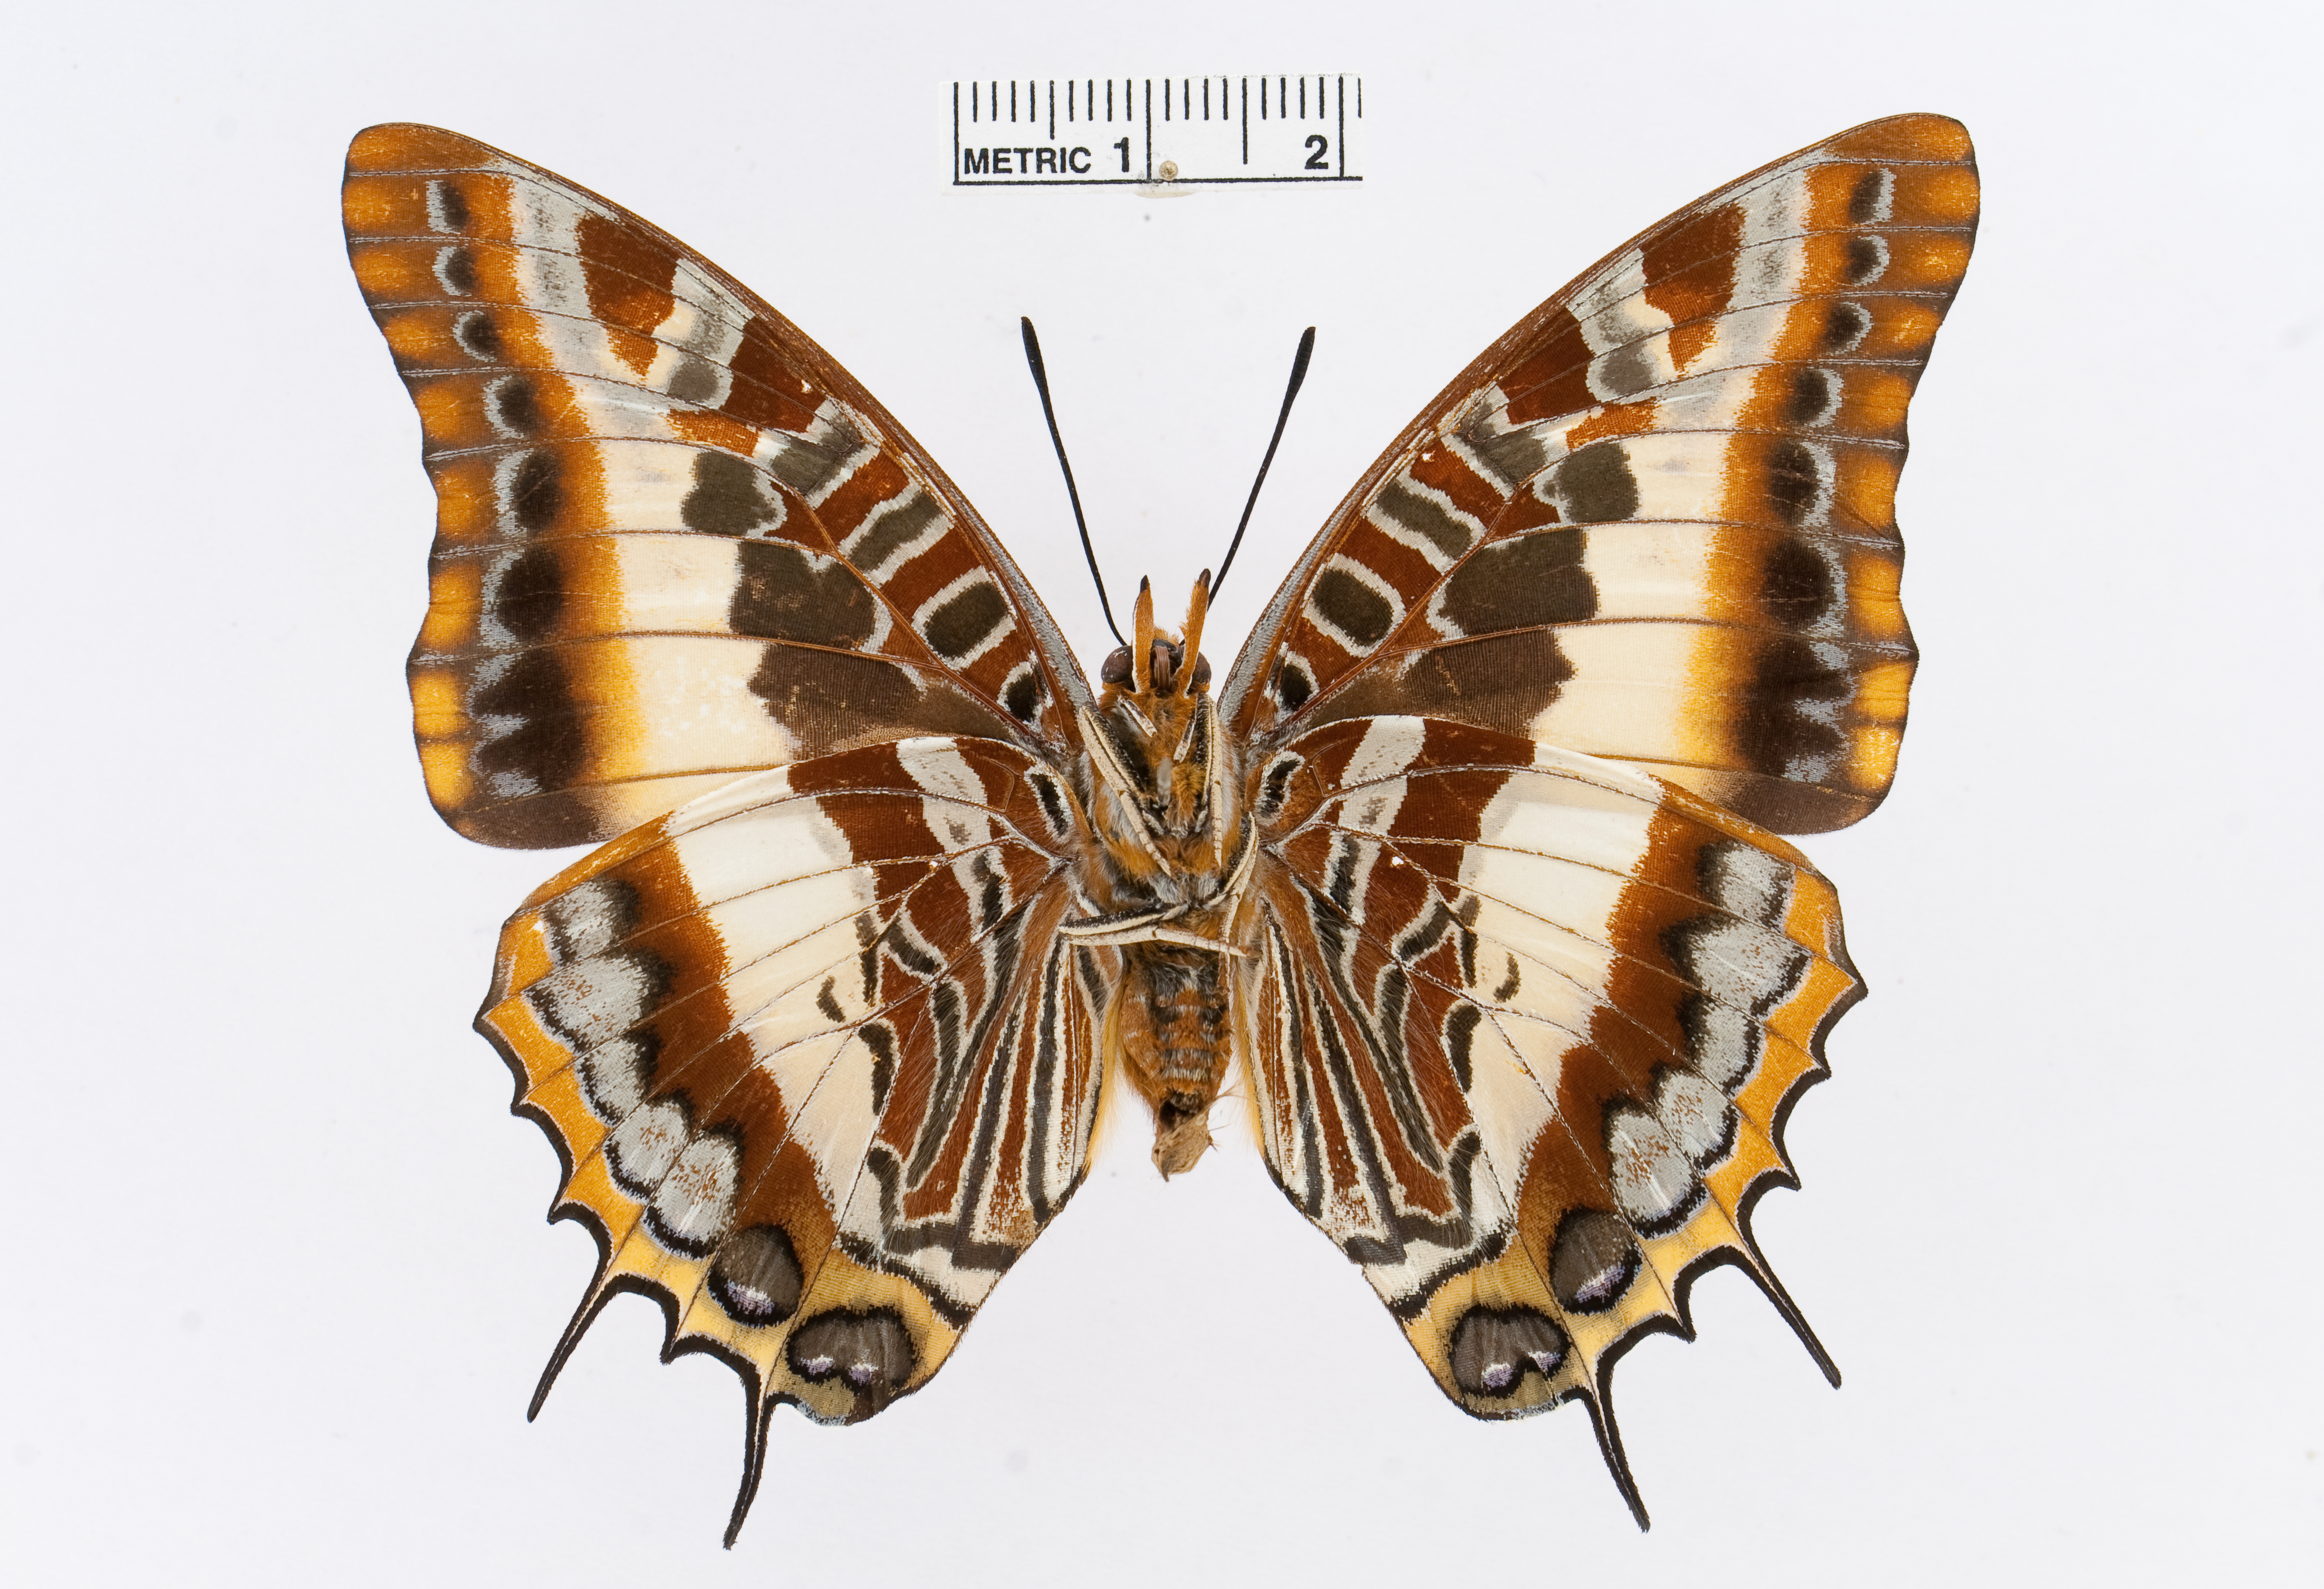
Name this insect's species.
Charaxes druceanus
